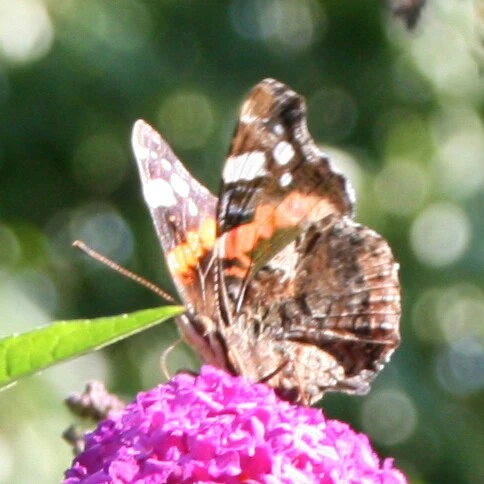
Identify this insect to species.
Vanessa atalanta
